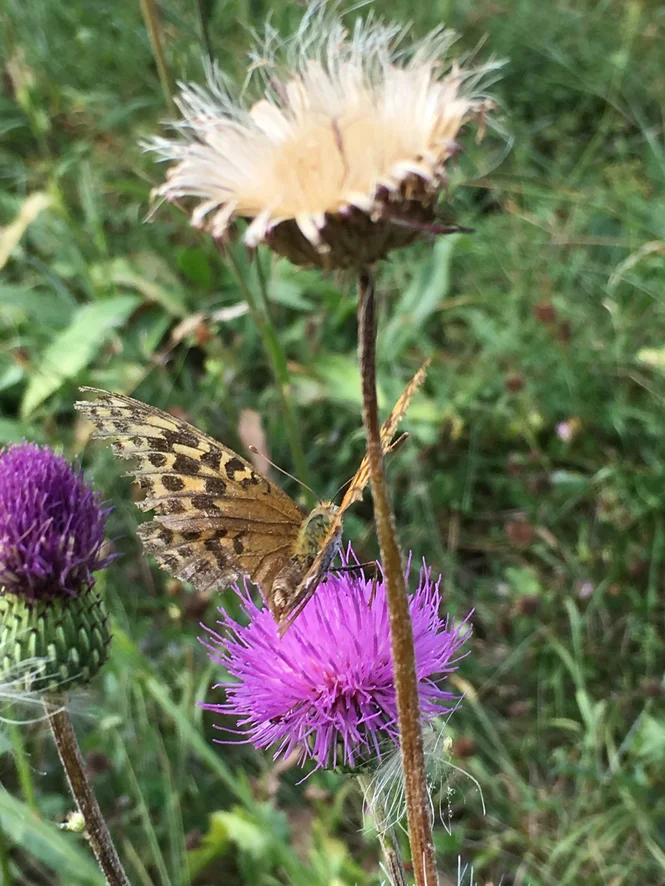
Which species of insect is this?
Argynnis paphia
